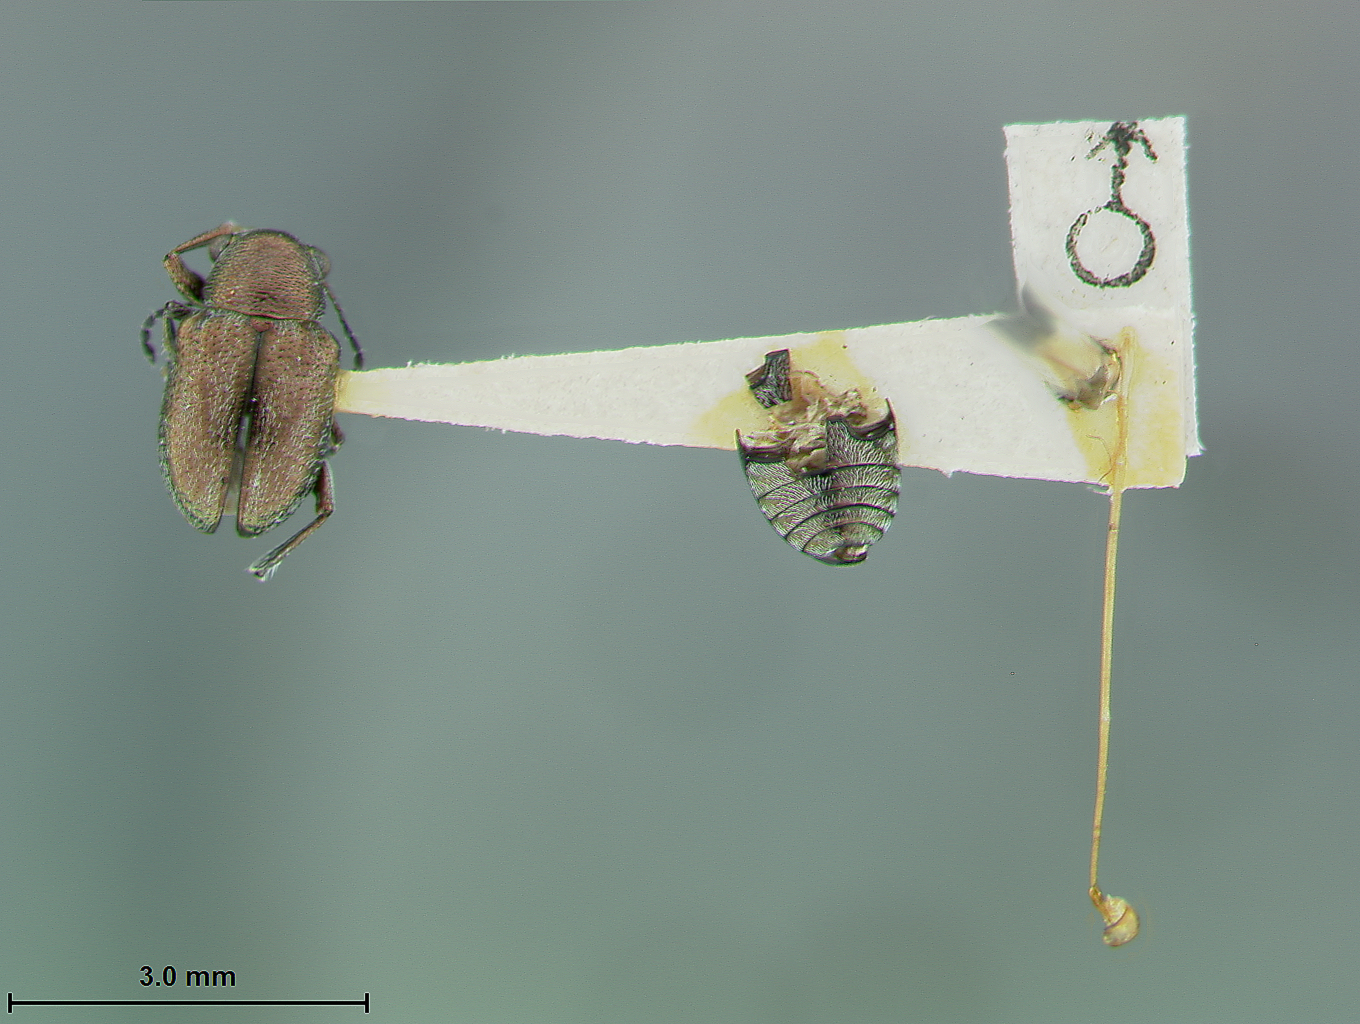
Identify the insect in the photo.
Graphops curtipennis
